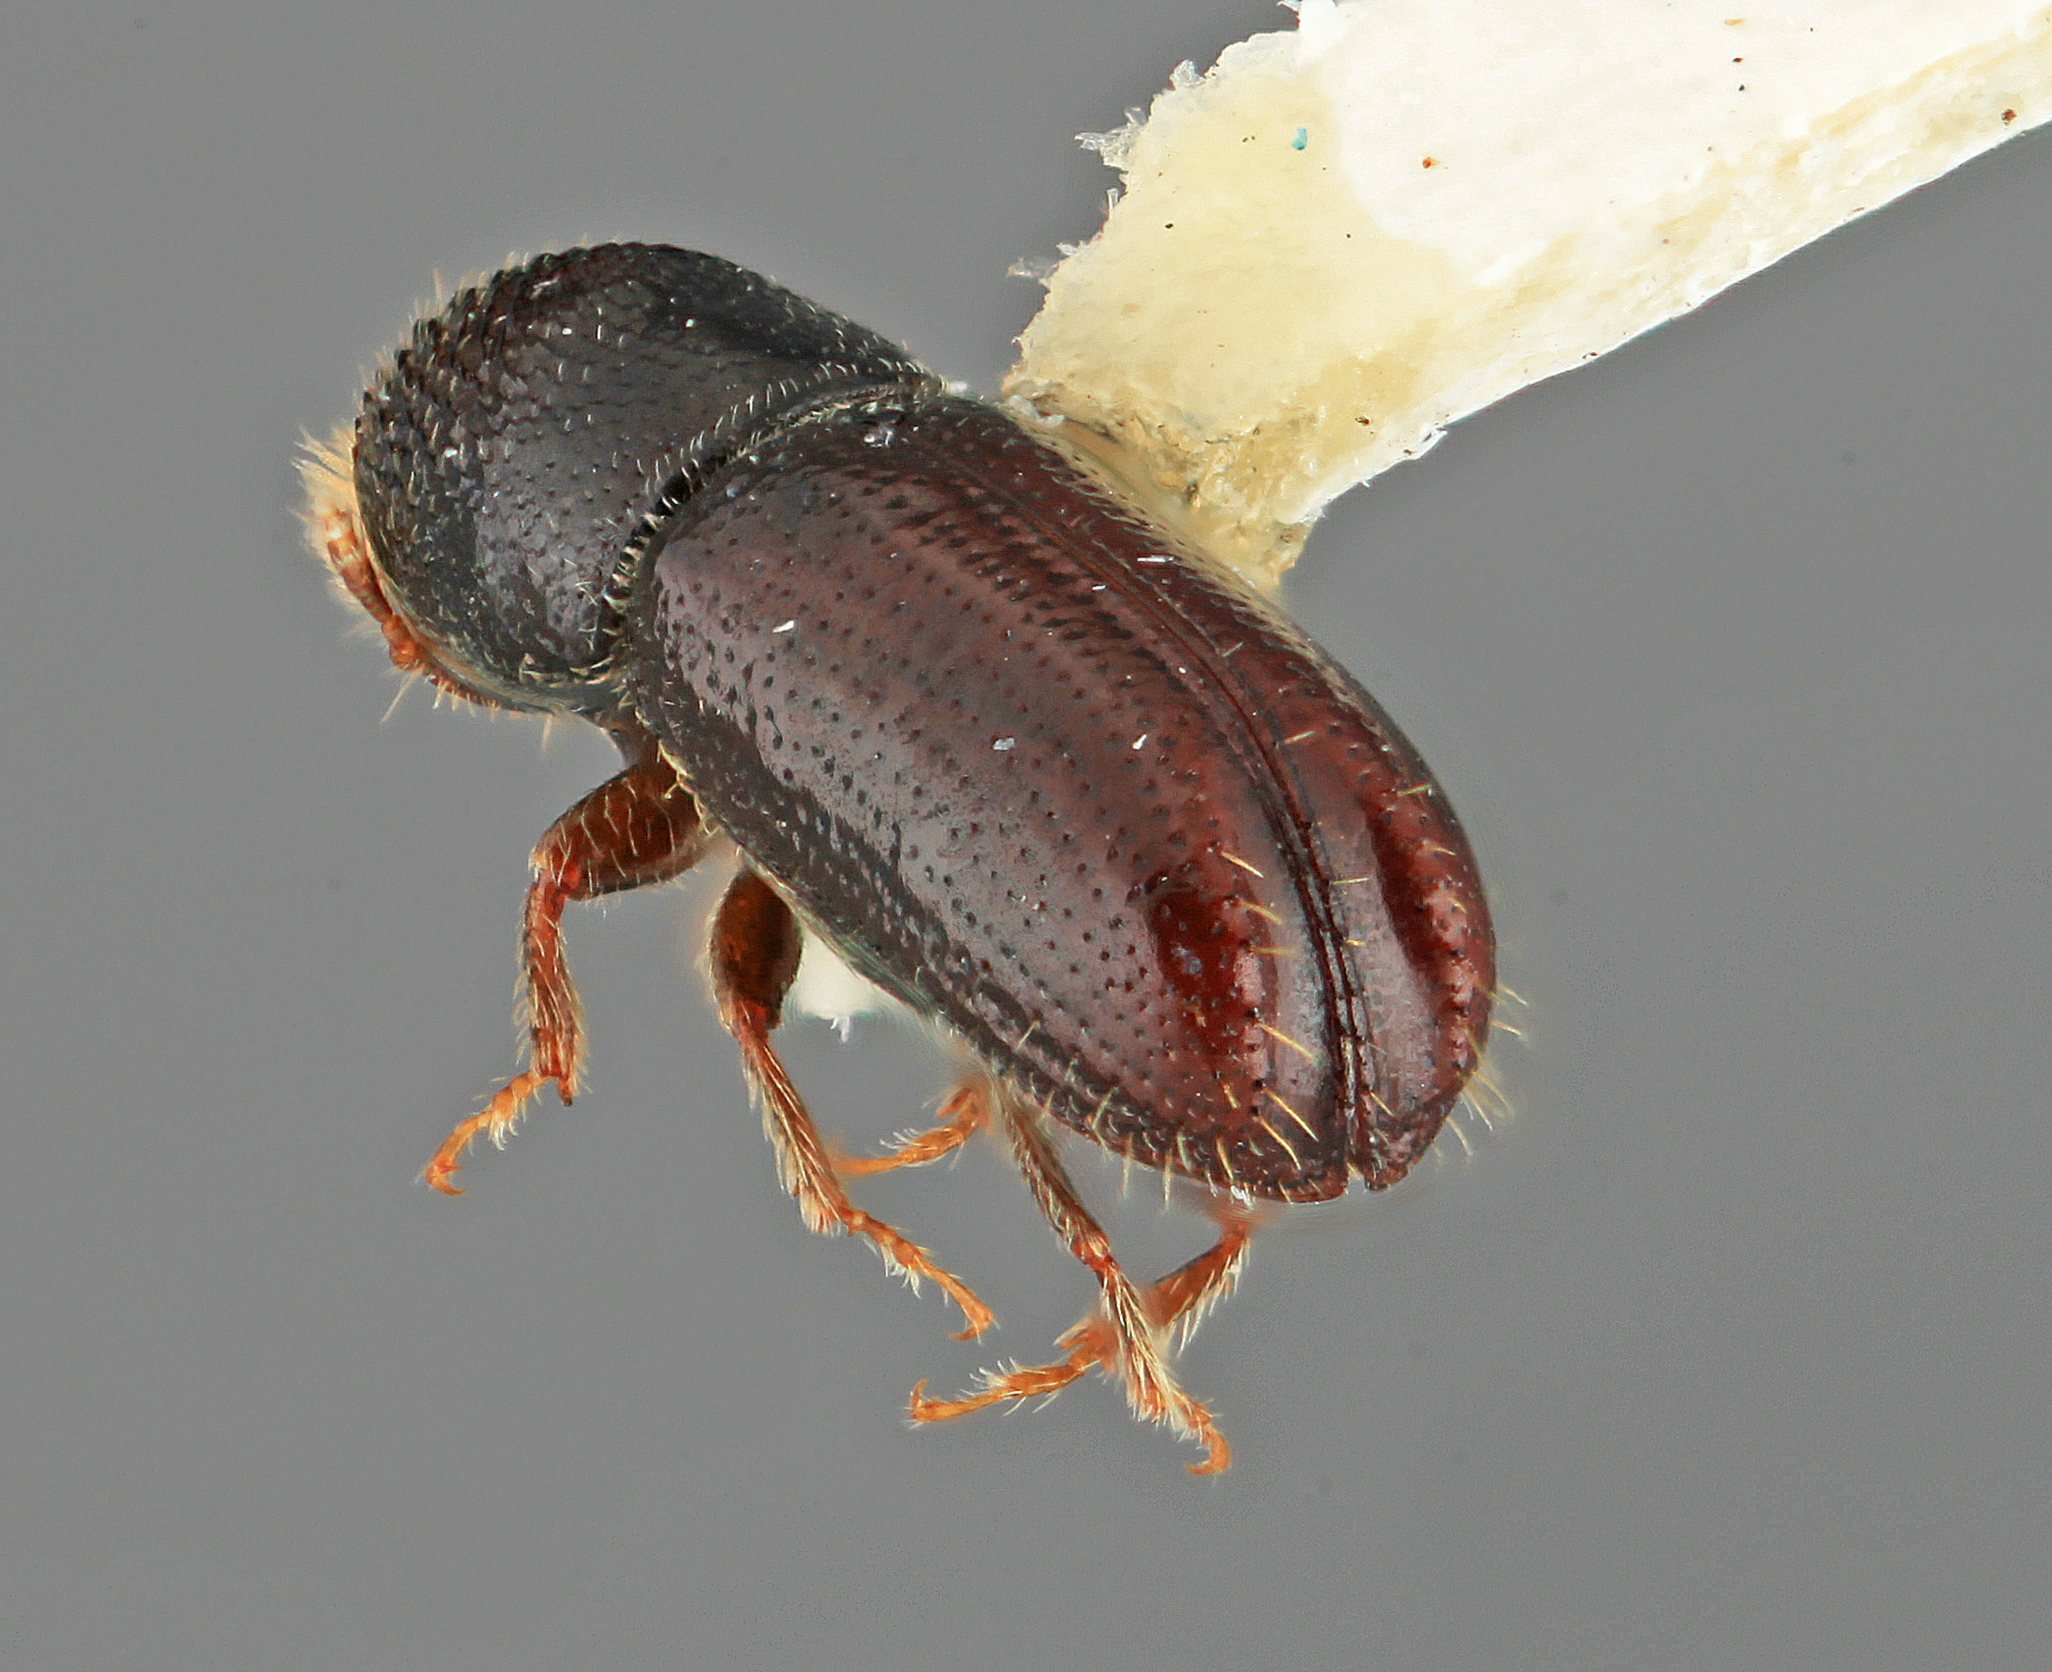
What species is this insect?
Pityophthorus apachae
